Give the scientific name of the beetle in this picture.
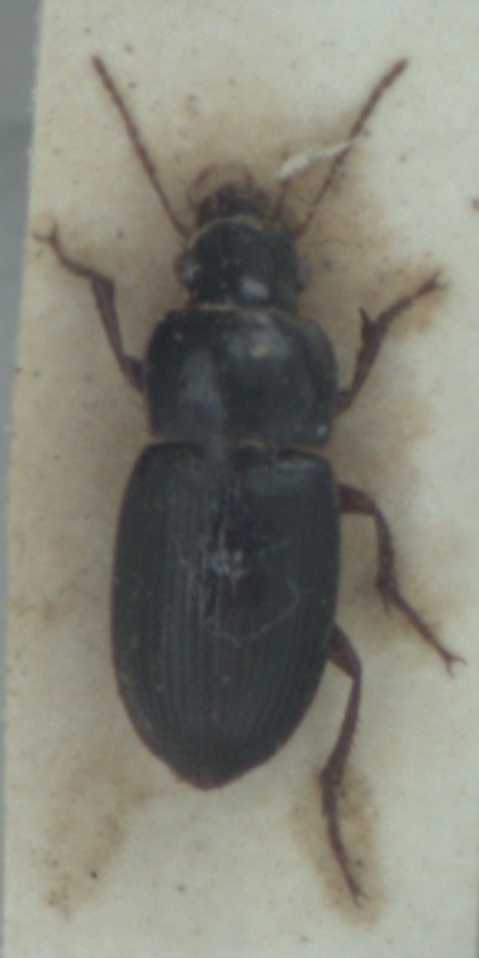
Harpalus smaragdinus
